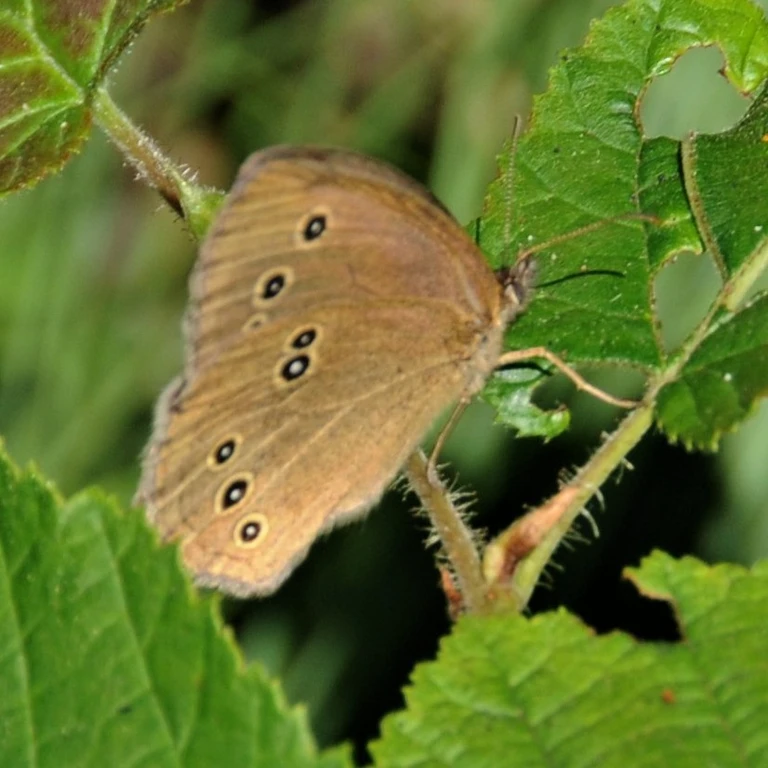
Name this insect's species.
Aphantopus hyperantus
